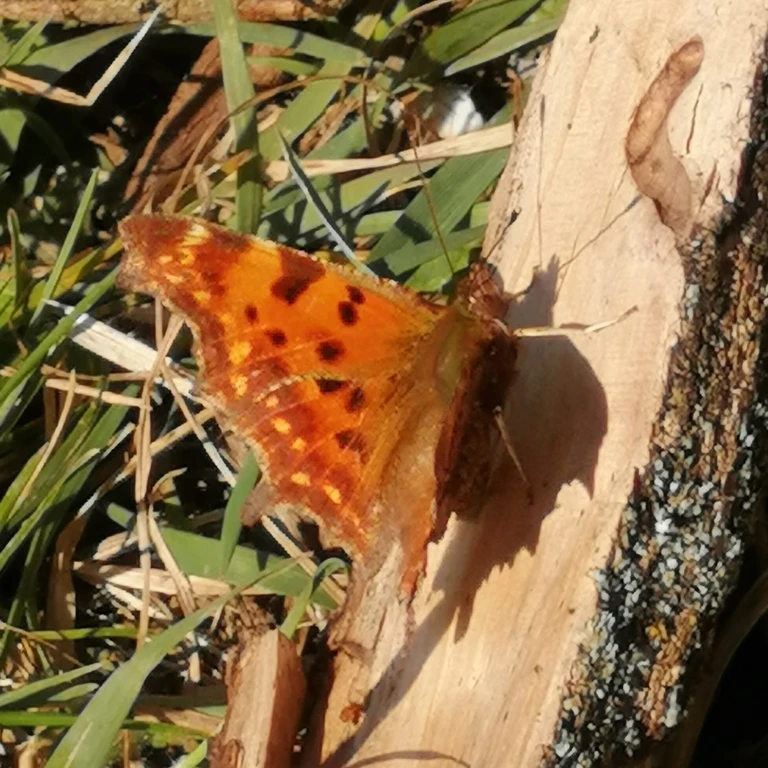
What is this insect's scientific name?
Polygonia c-album
